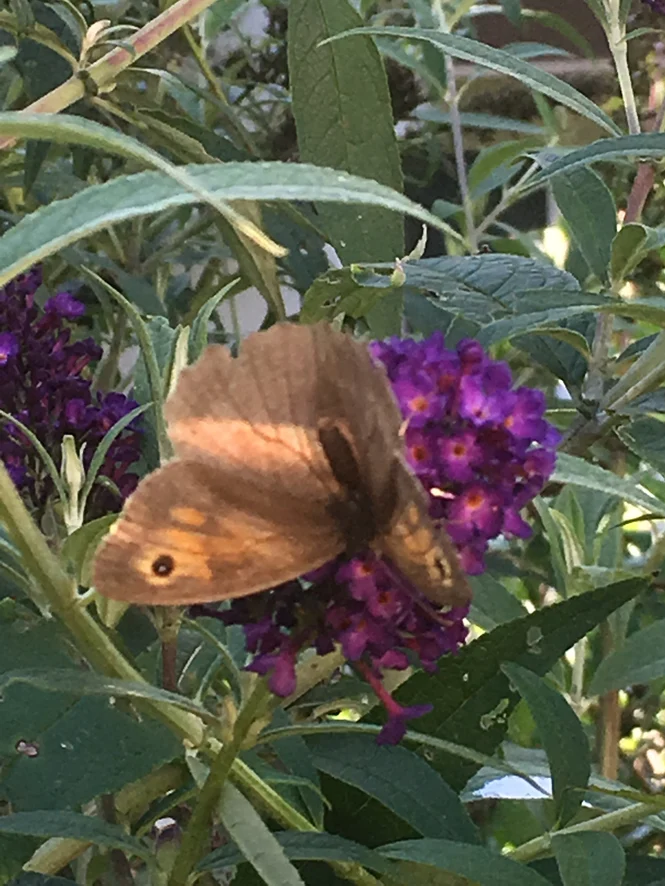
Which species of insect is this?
Maniola jurtina
